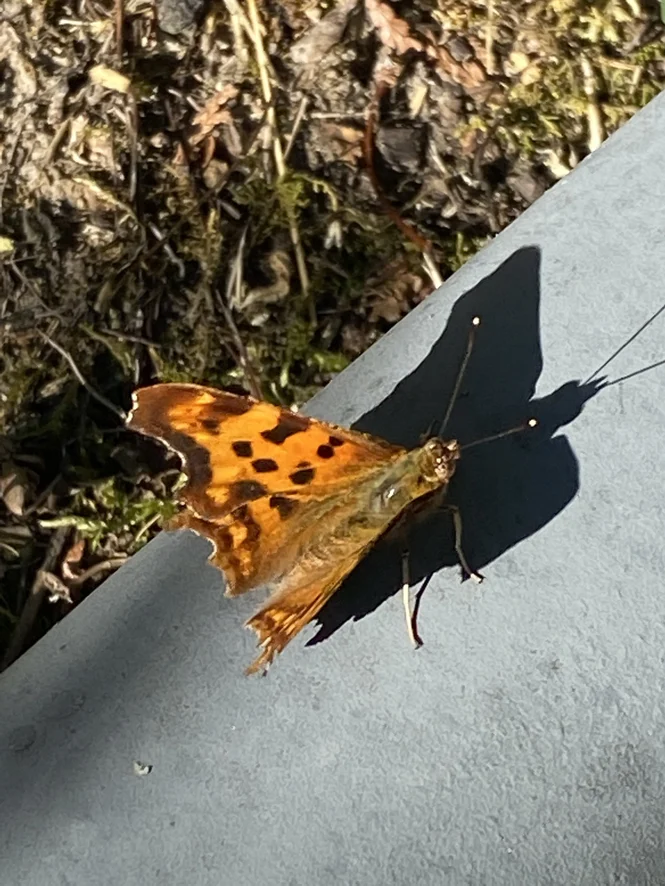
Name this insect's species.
Polygonia c-album
